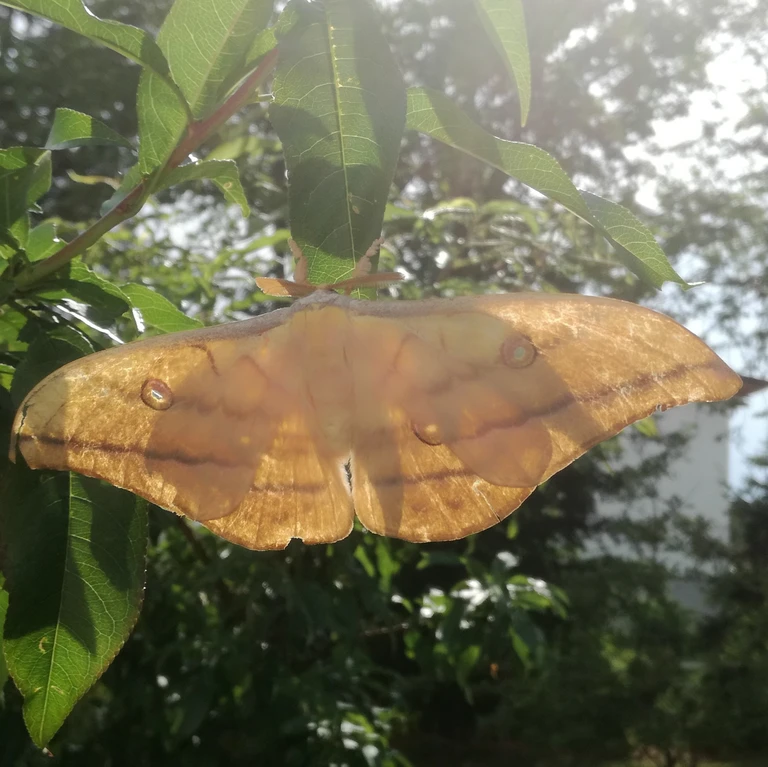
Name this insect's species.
Antheraea yamamai
